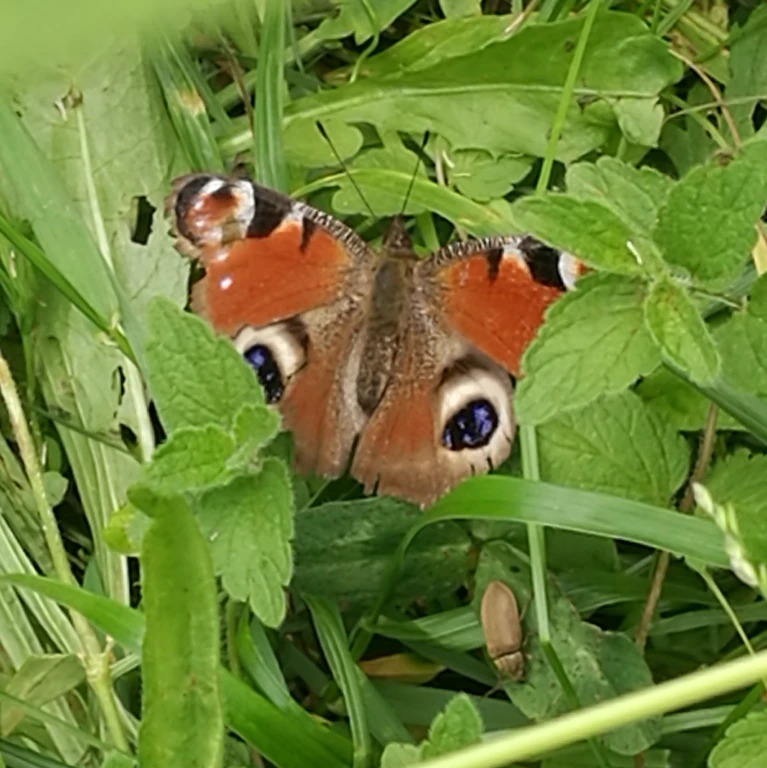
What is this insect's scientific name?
Aglais io
